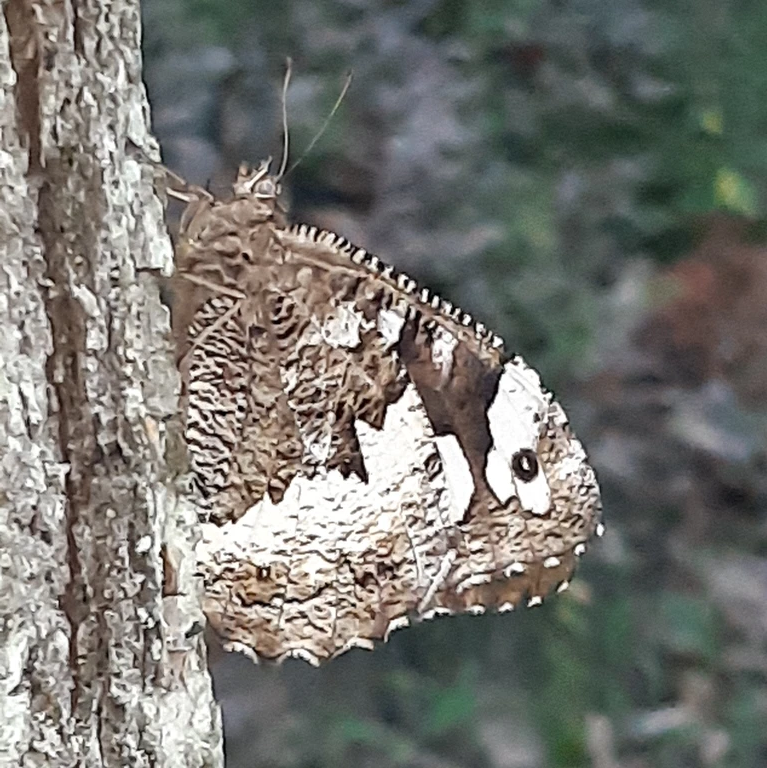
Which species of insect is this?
Brintesia circe
